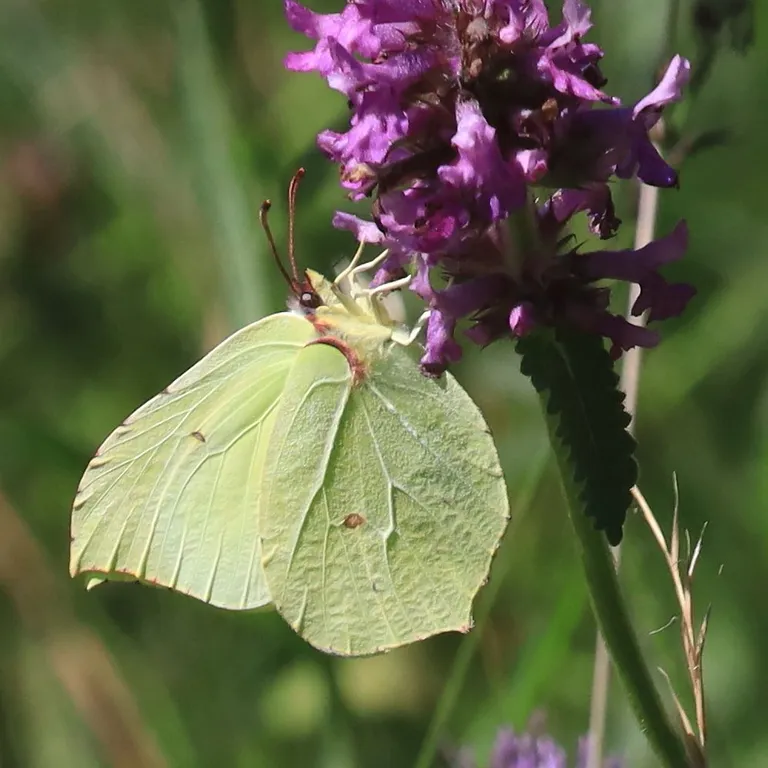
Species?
Gonepteryx rhamni
